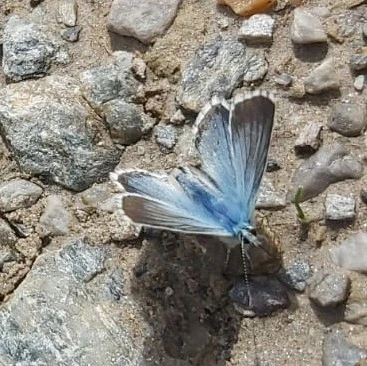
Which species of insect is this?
Lysandra coridon
